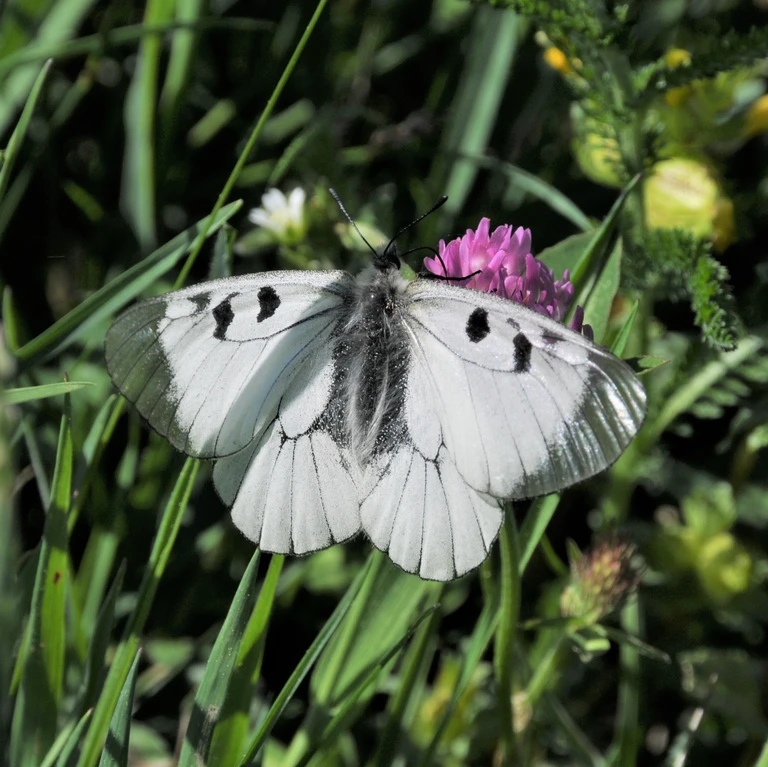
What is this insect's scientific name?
Parnassius mnemosyne
